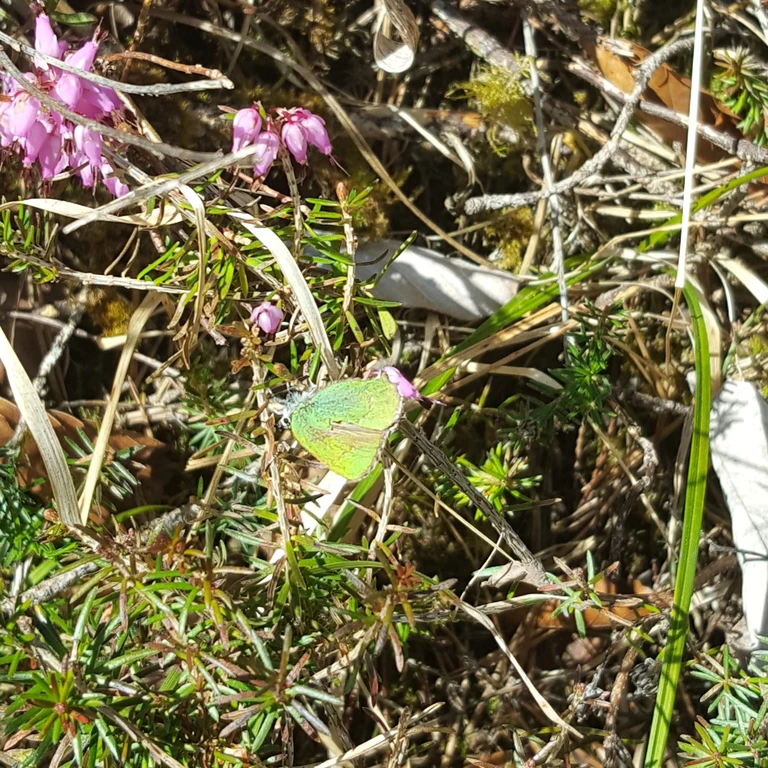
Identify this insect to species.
Callophrys rubi
